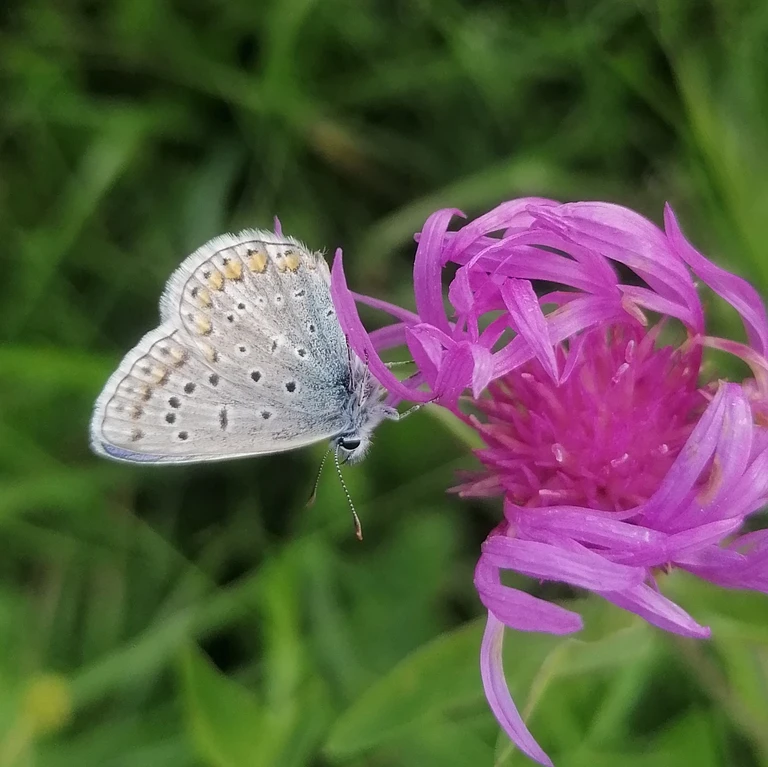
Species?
Polyommatus icarus
